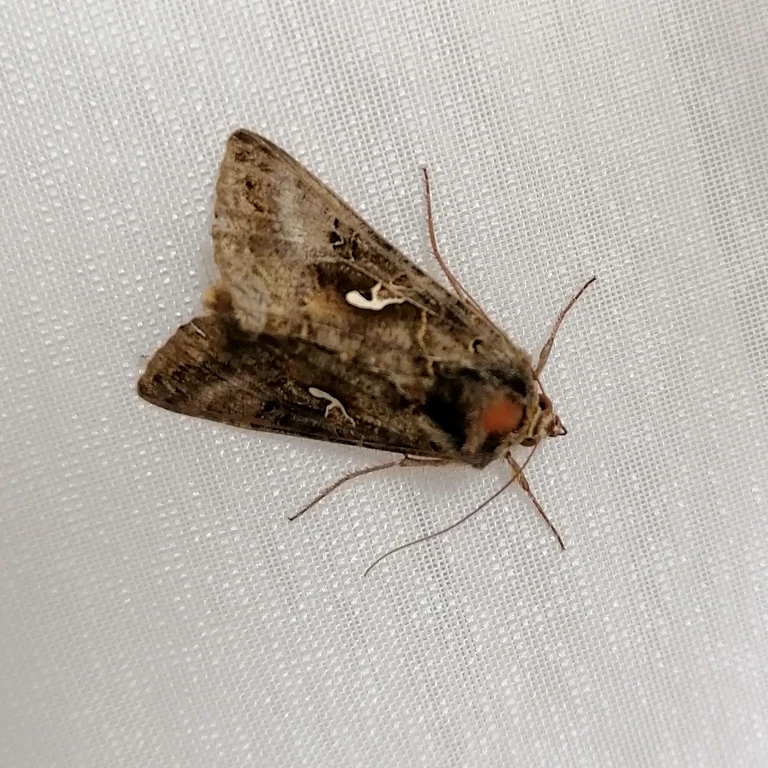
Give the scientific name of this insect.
Autographa gamma
